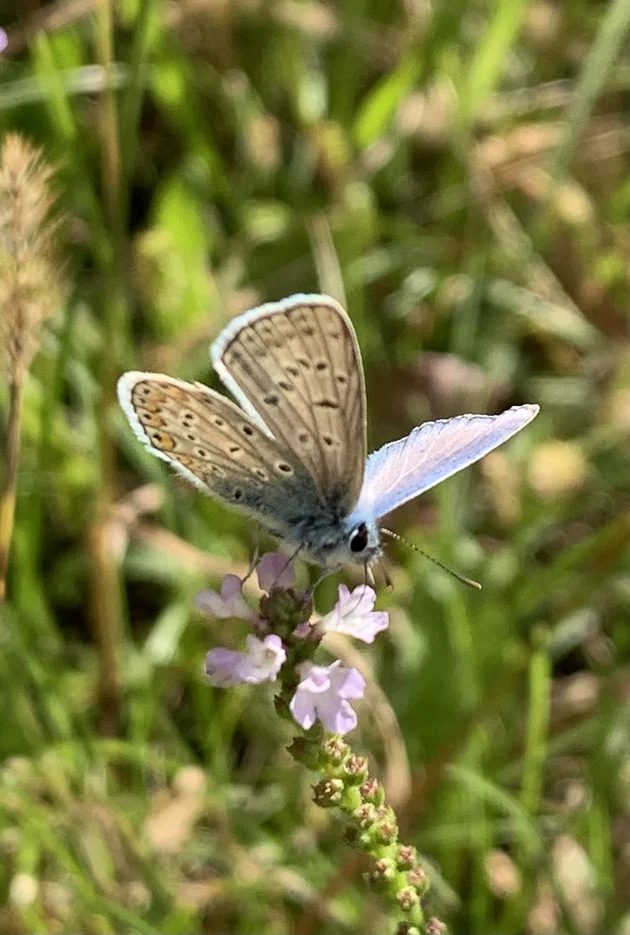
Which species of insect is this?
Polyommatus icarus
